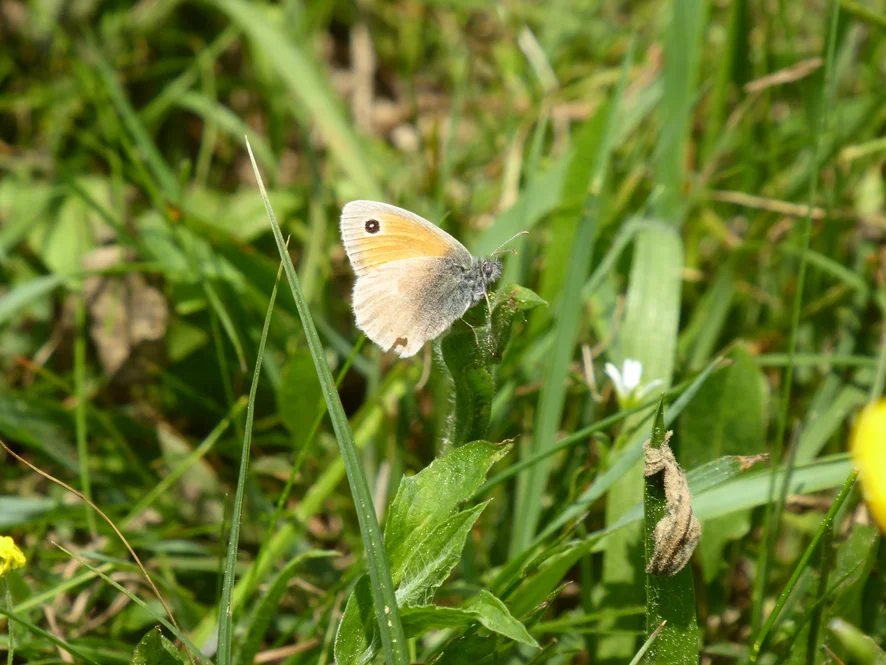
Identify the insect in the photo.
Coenonympha pamphilus
